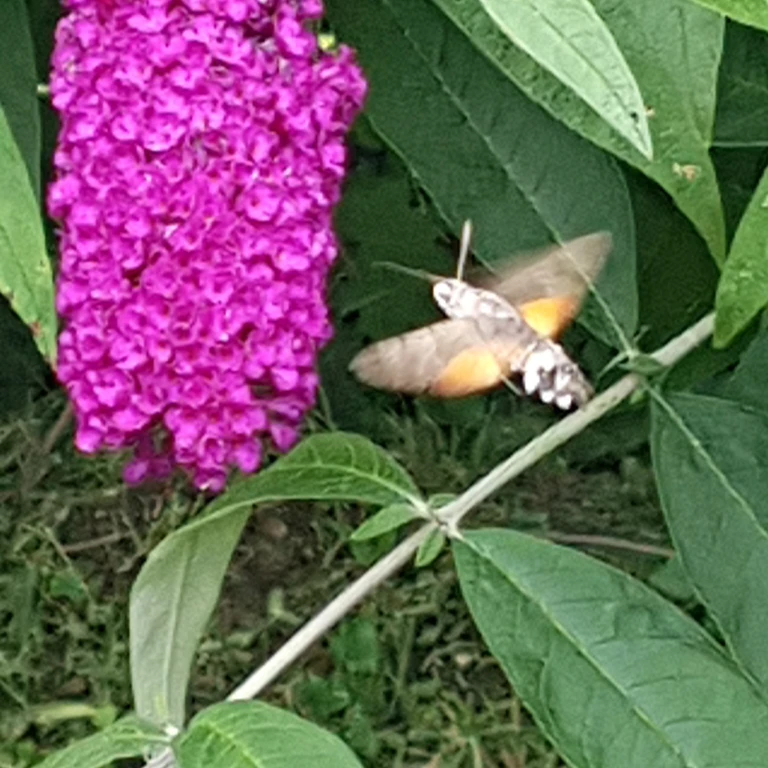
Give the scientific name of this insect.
Macroglossum stellatarum
